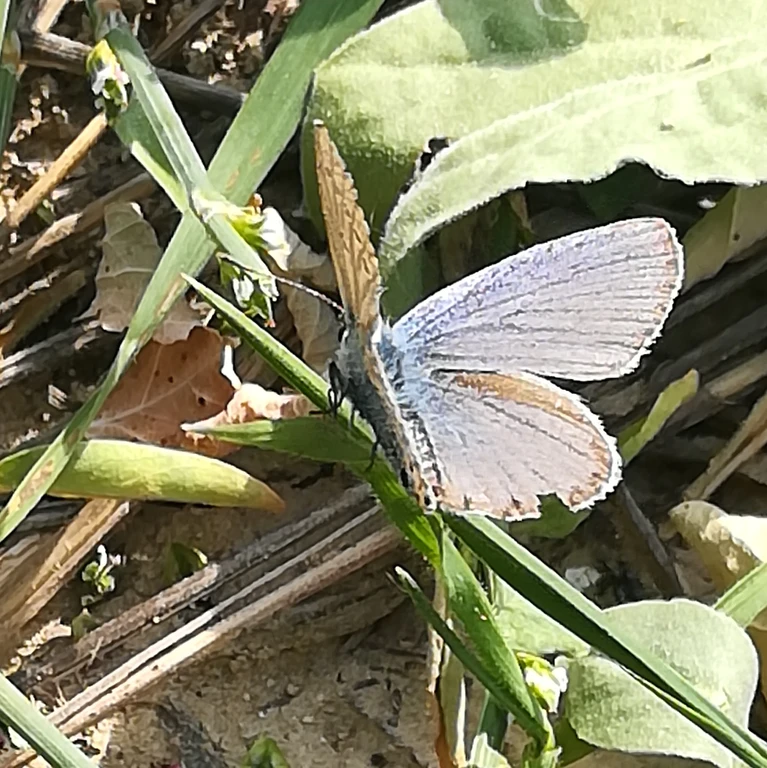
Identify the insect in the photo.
Polyommatus icarus
